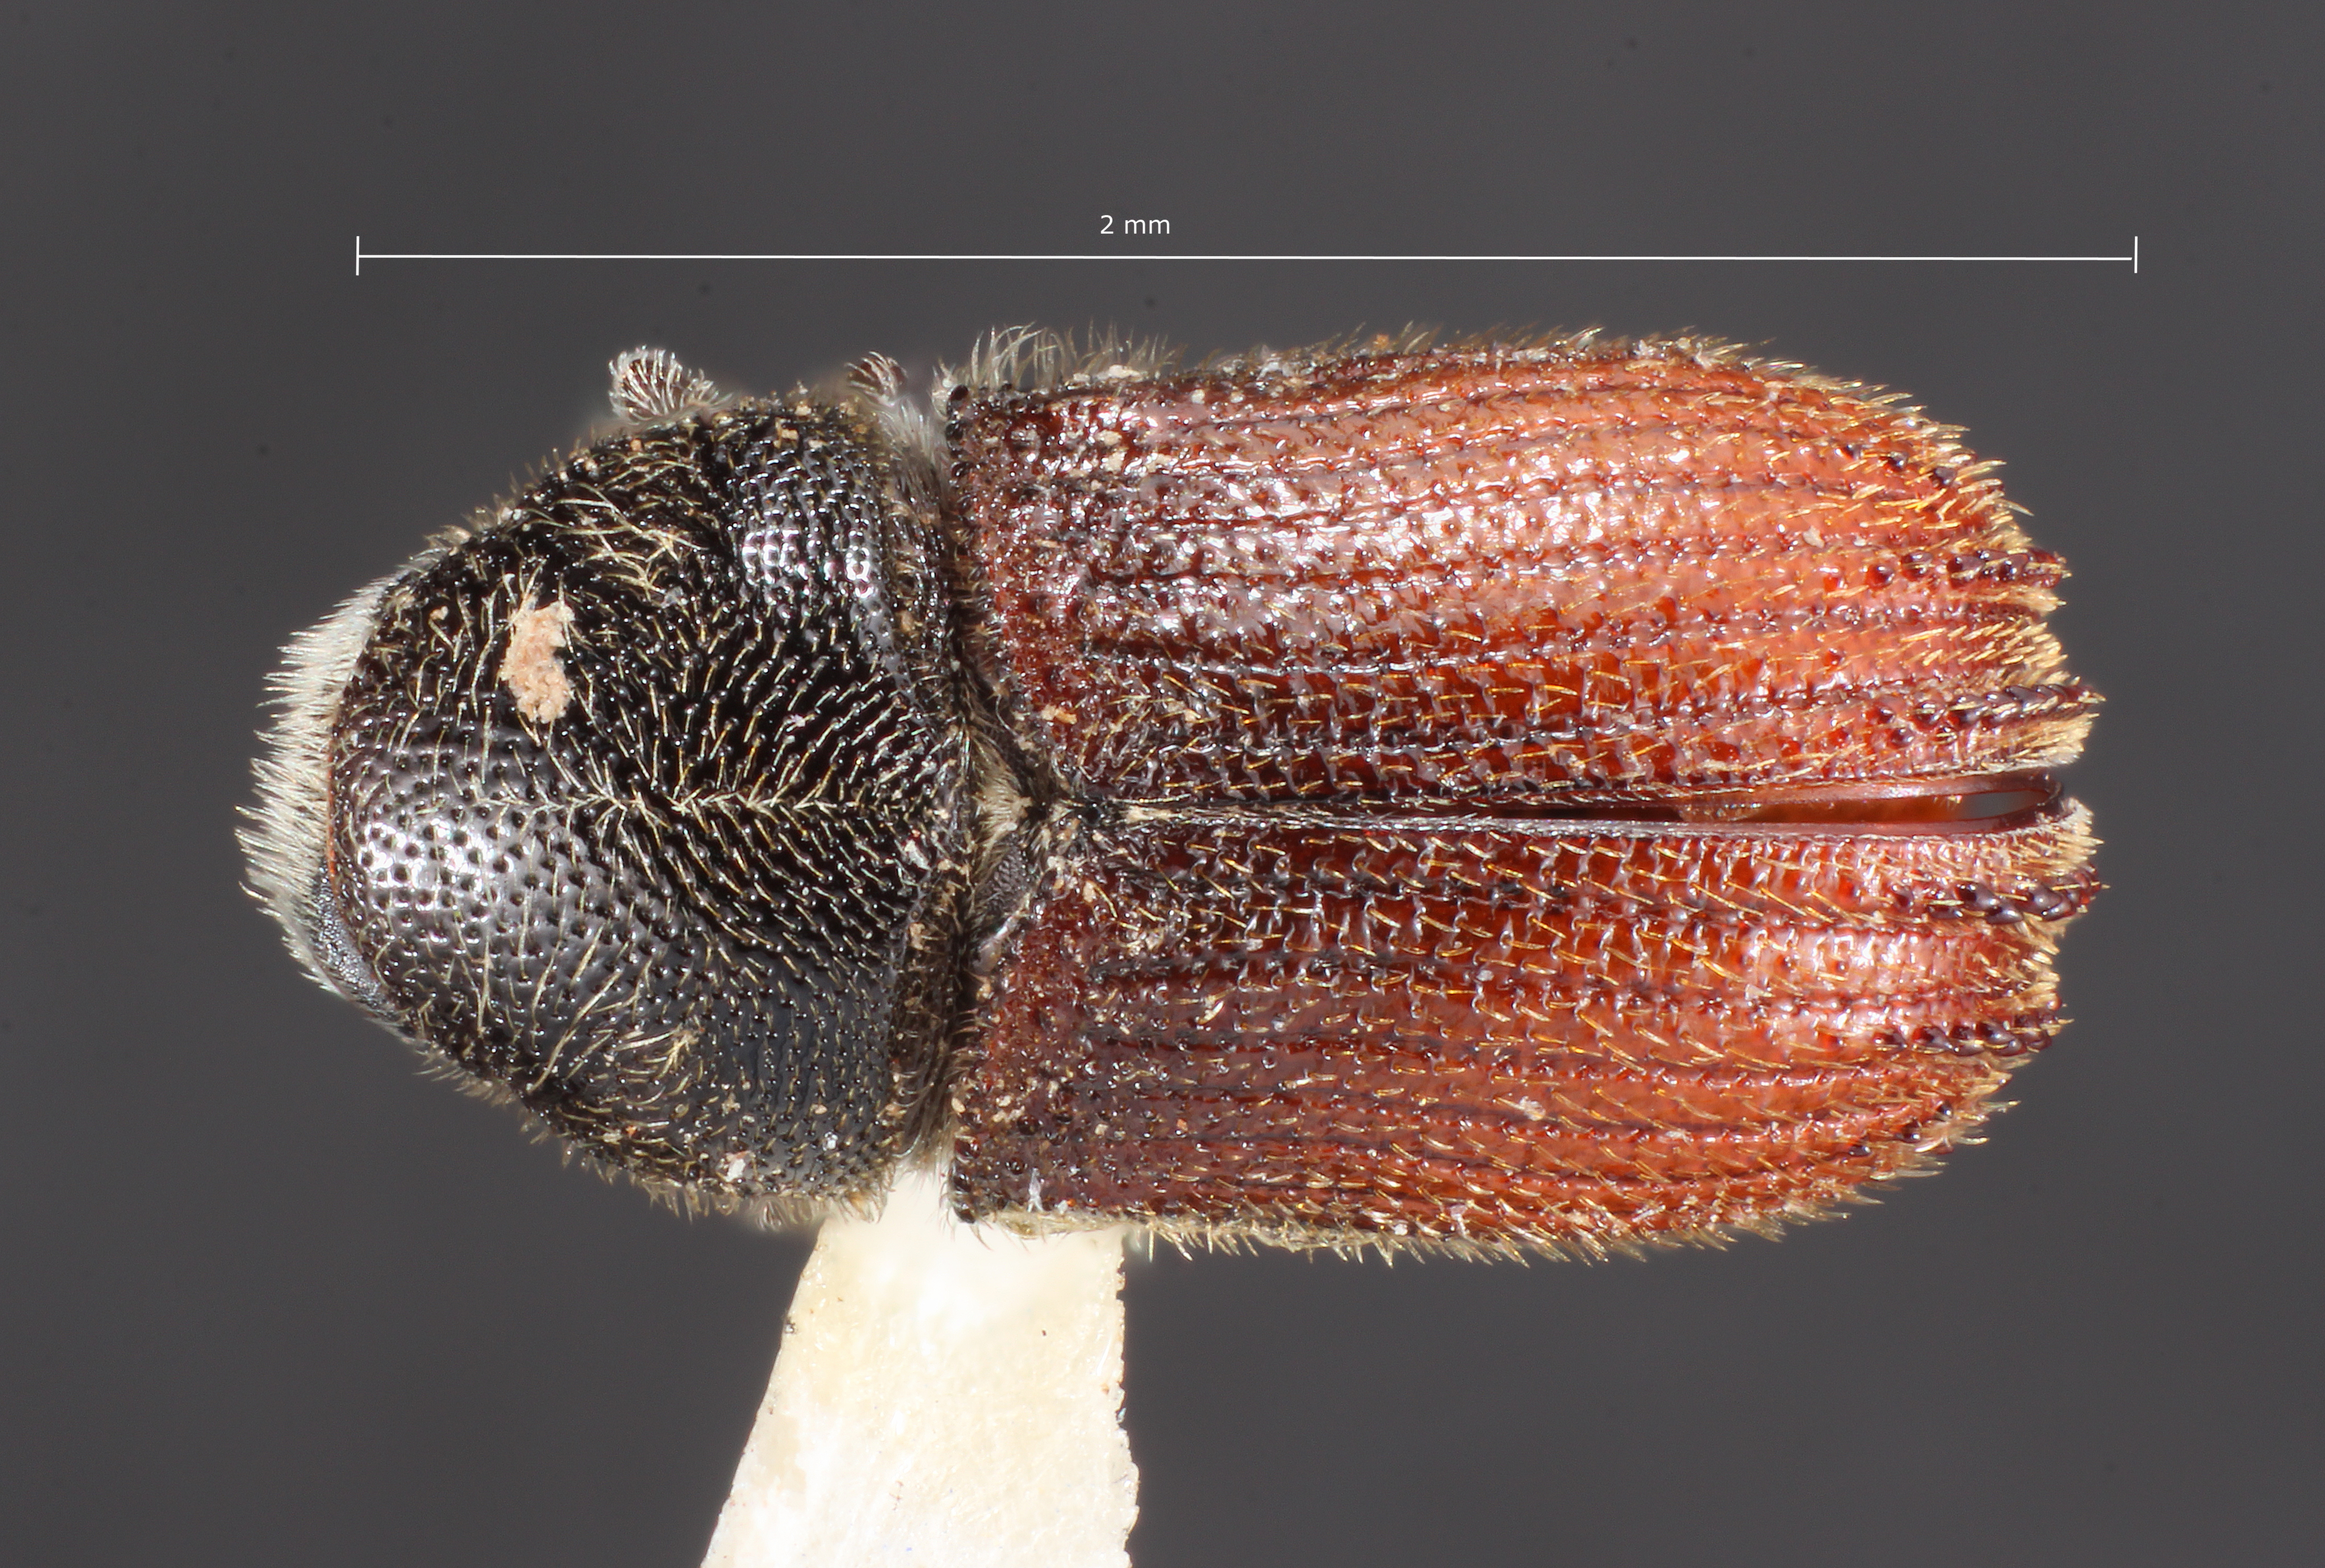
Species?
Phloeosinus furnissi
